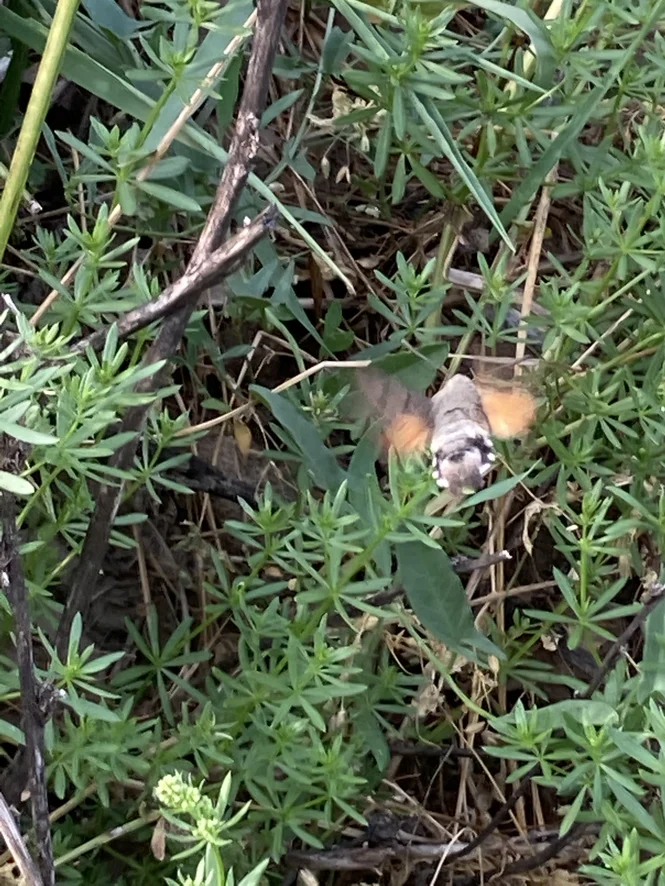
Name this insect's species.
Macroglossum stellatarum
